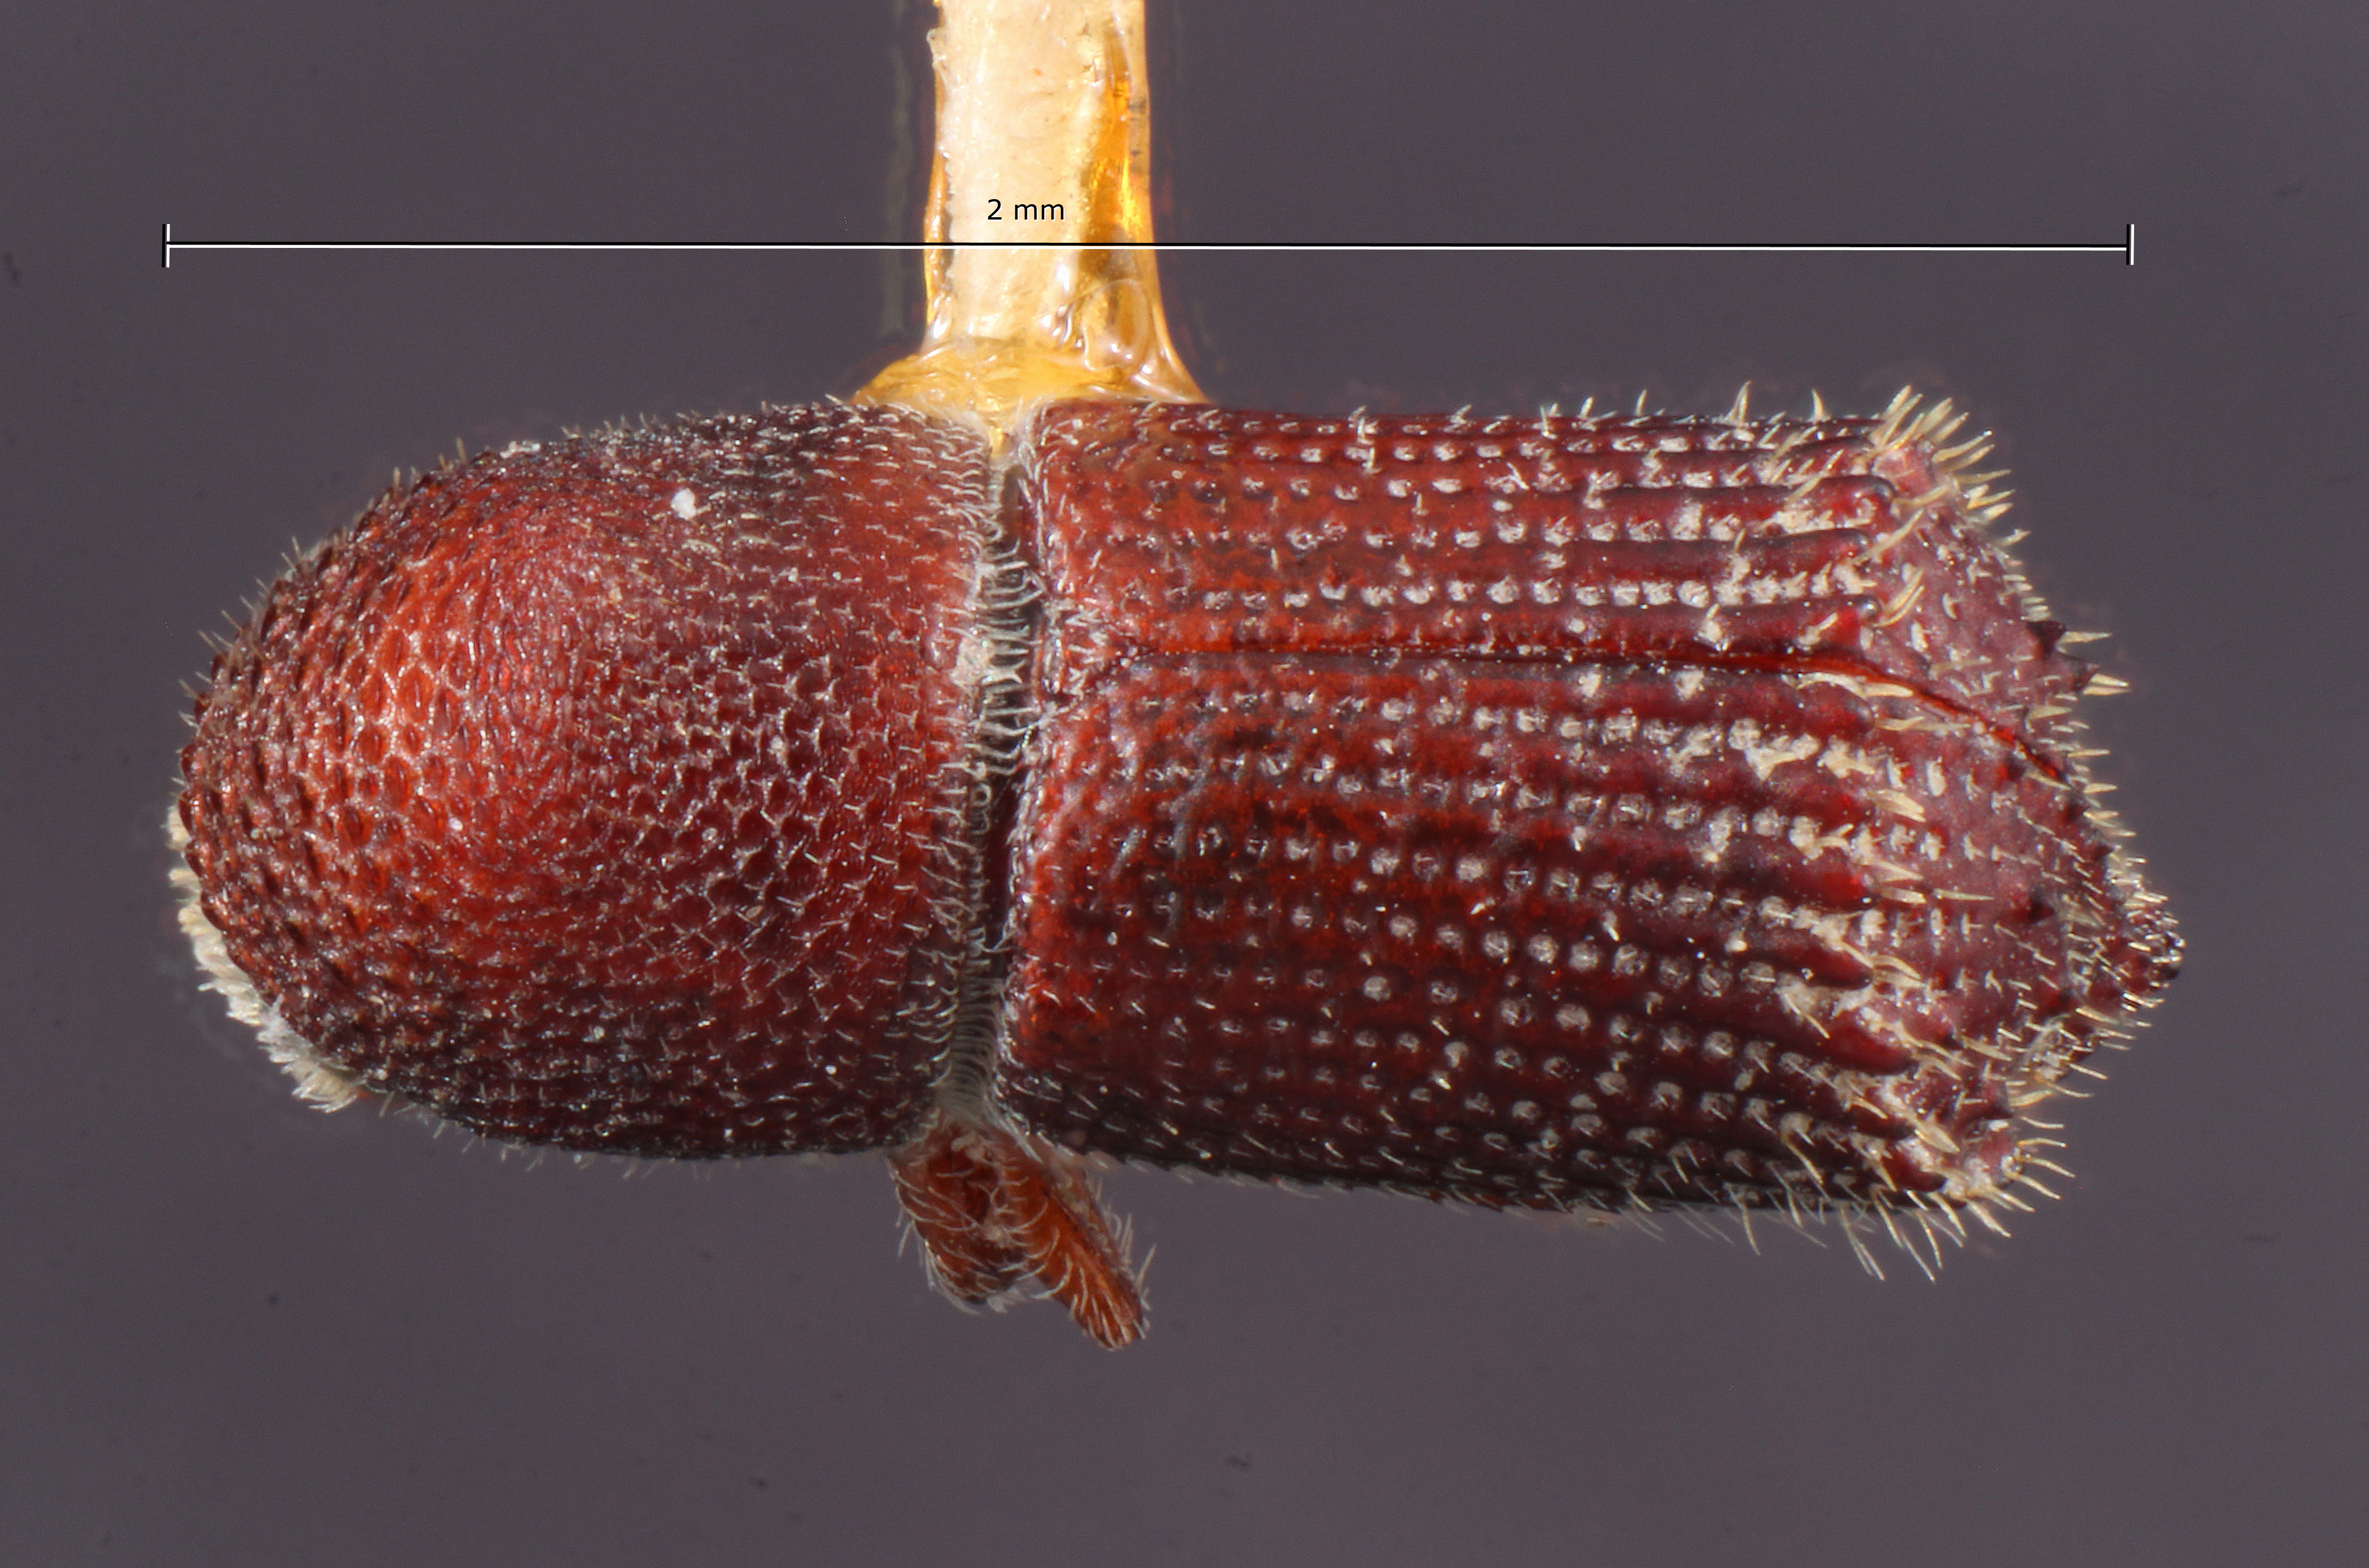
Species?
Hylocurus parkinsoniae
